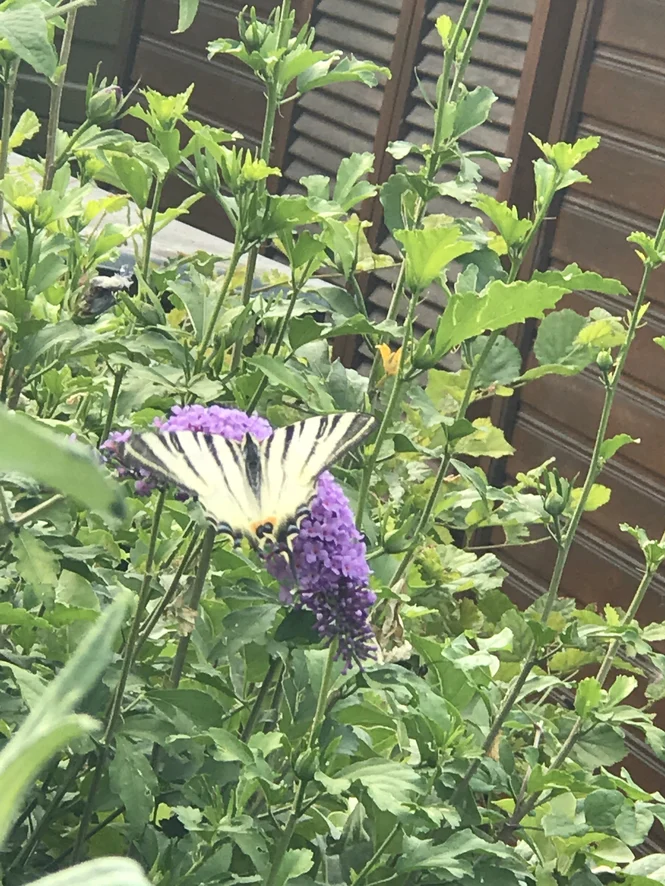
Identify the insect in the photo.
Iphiclides podalirius
